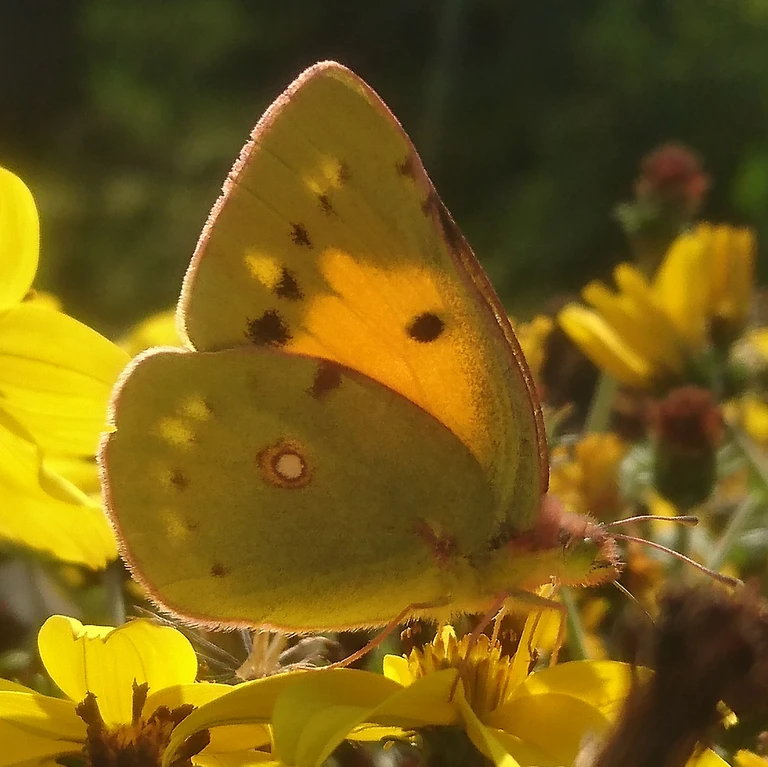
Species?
Colias croceus
